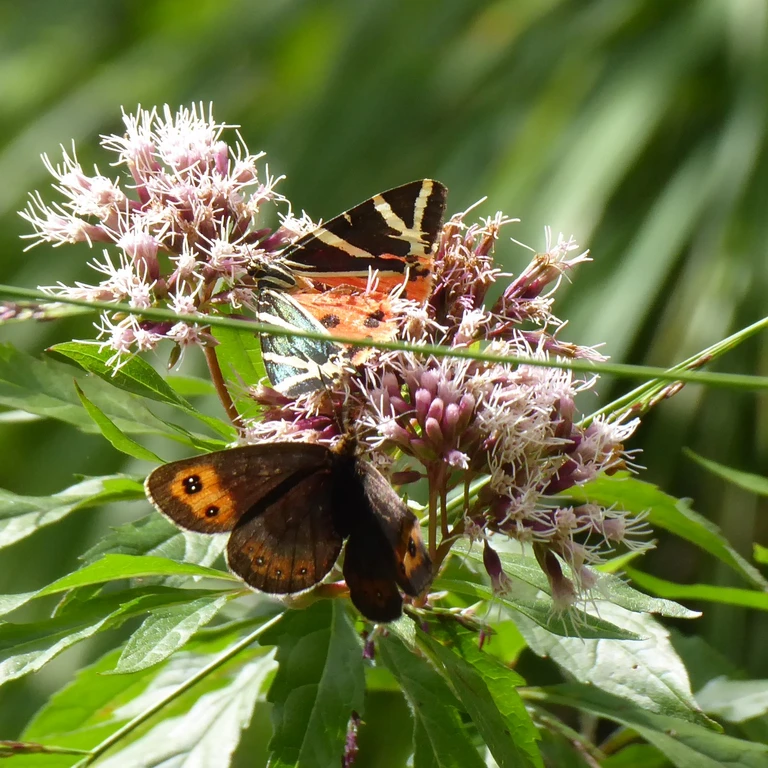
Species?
Euplagia quadripunctaria
